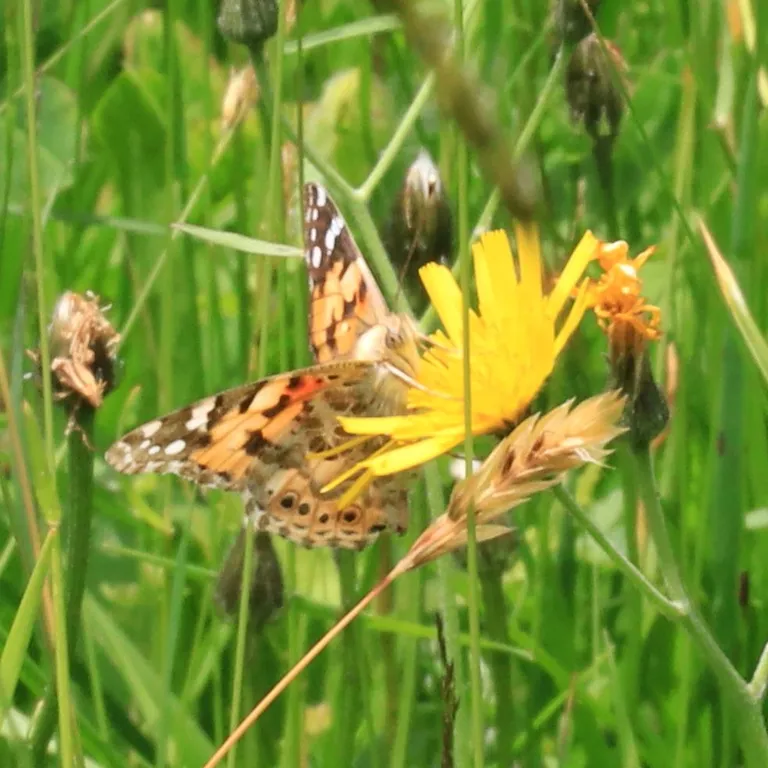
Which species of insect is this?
Vanessa cardui
